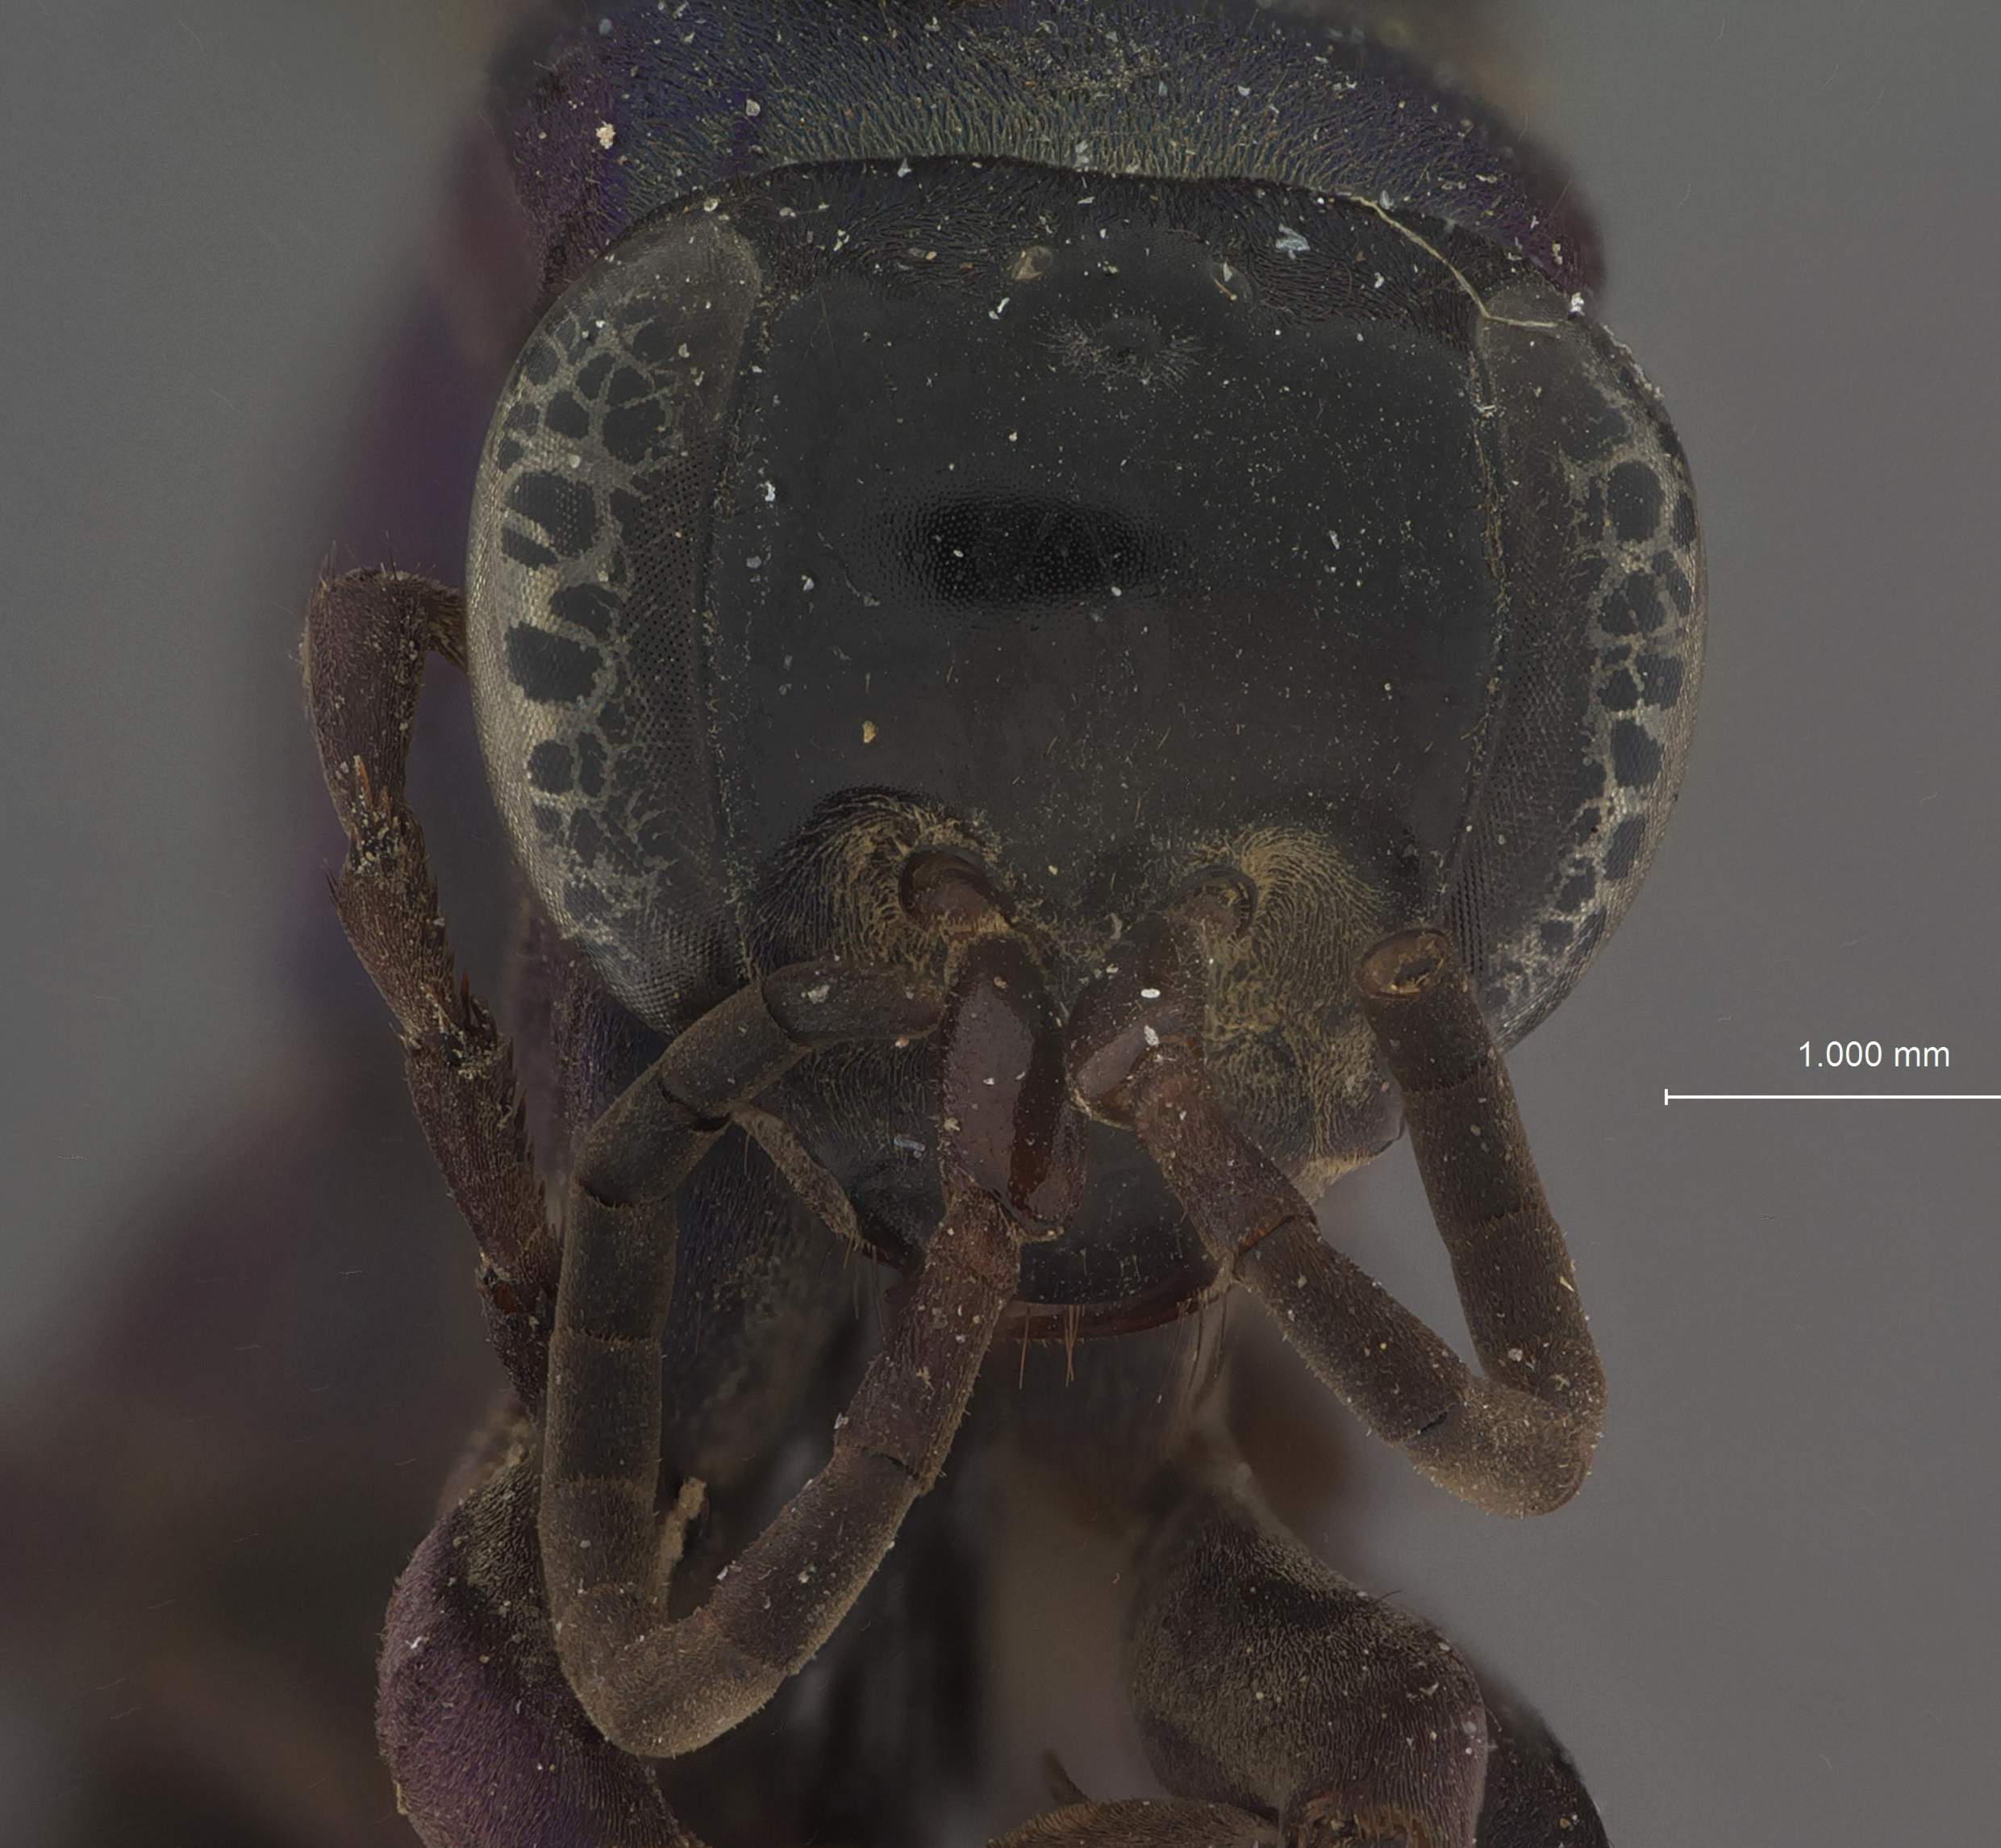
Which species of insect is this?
Psorthaspis guatemalae
